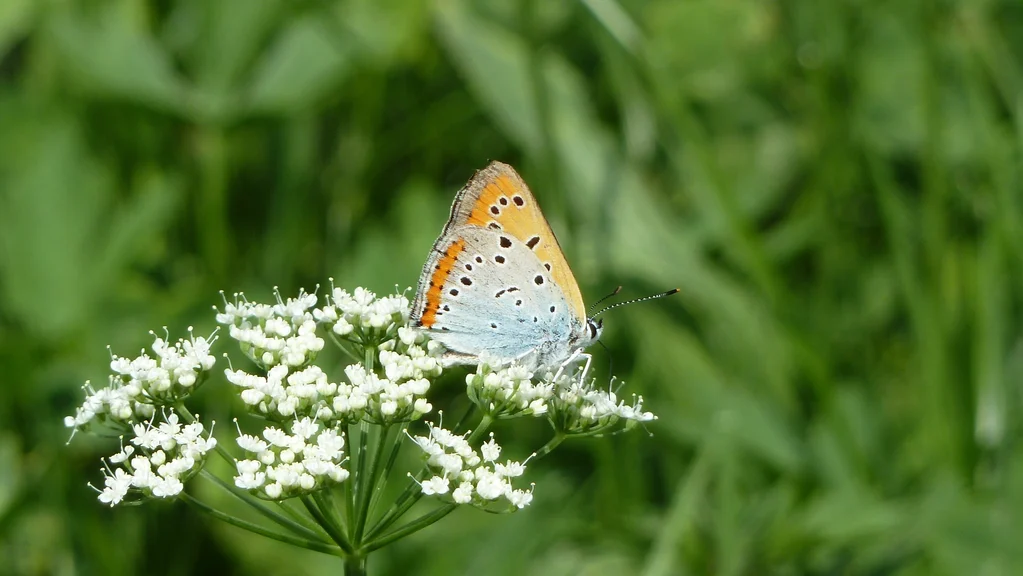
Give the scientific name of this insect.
Lycaena dispar
